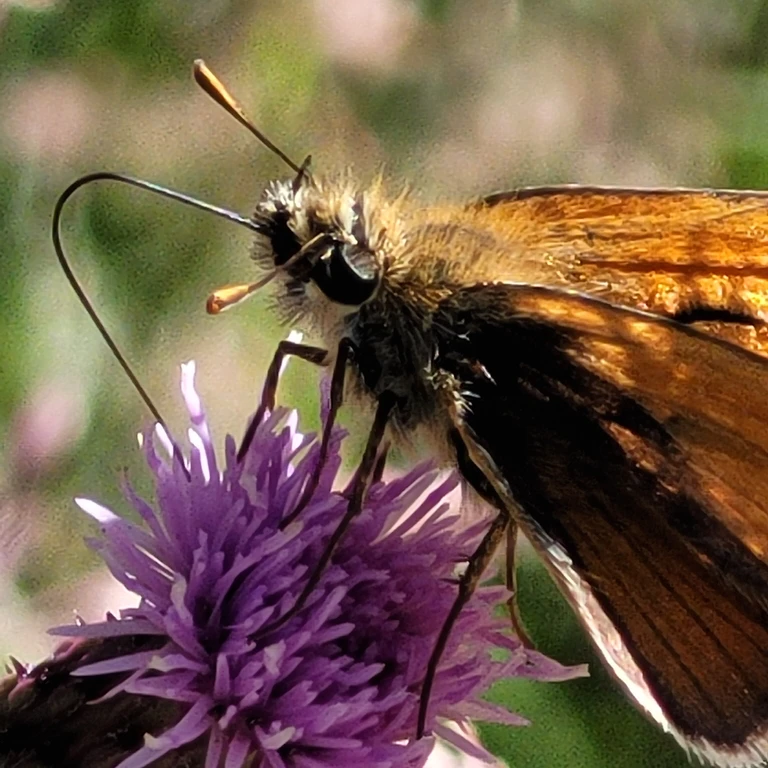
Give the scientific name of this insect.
Thymelicus sylvestris
